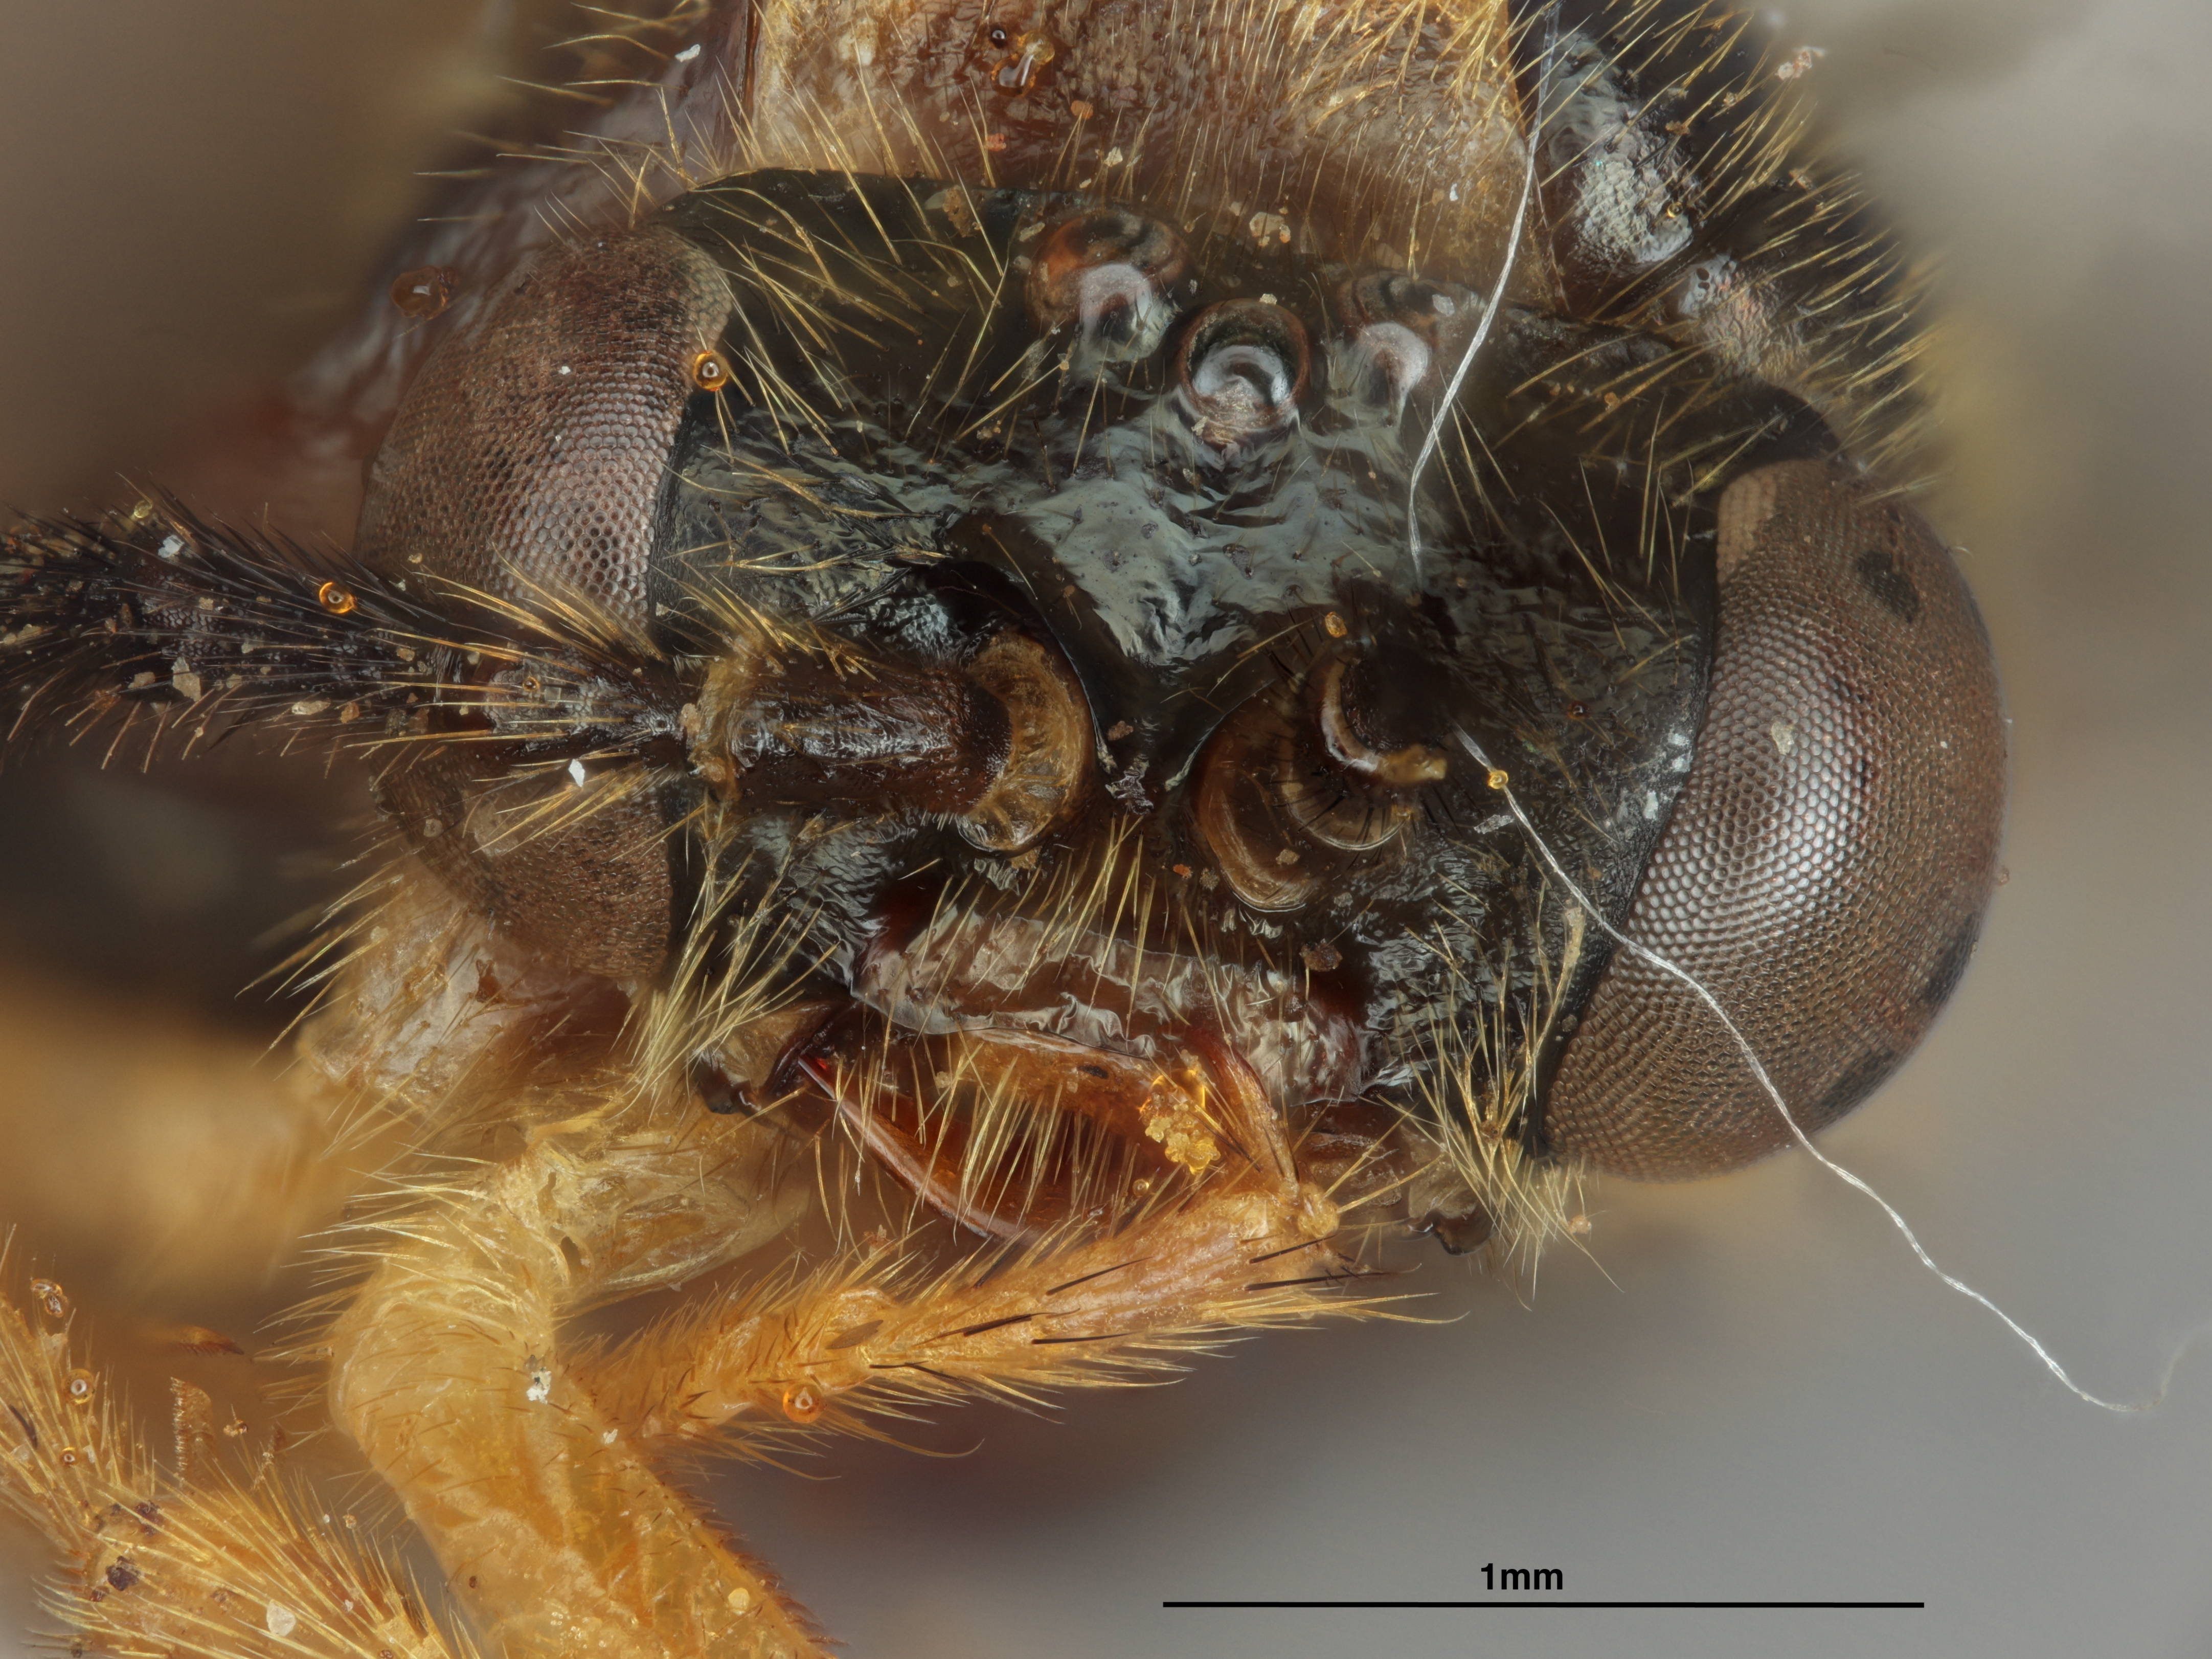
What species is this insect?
Lagideus kolonus
